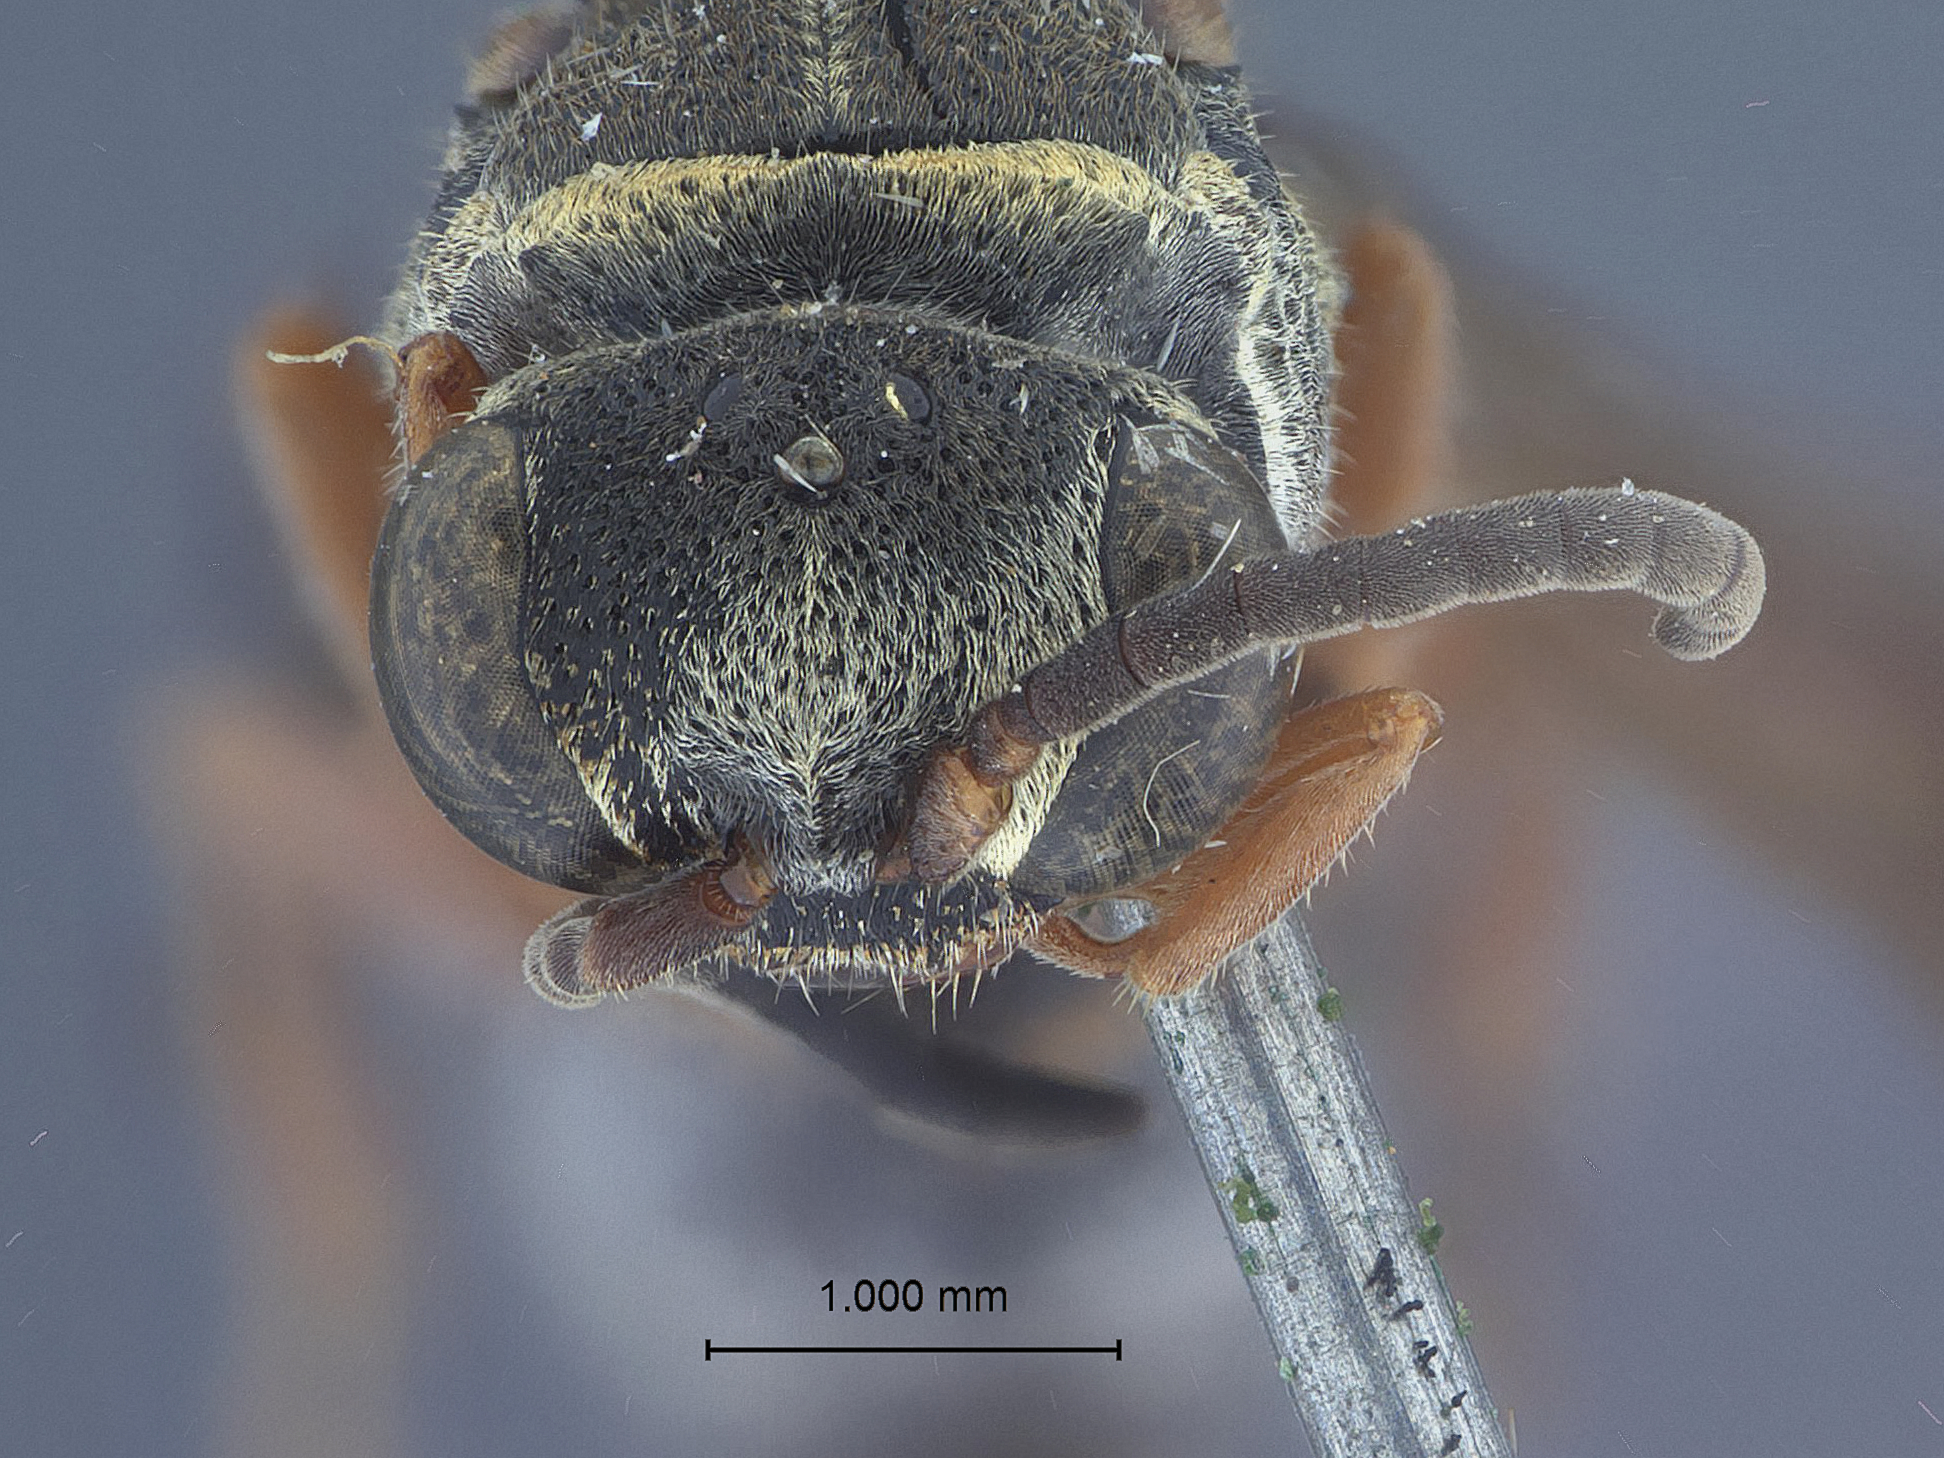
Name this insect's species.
Nysson plesia
